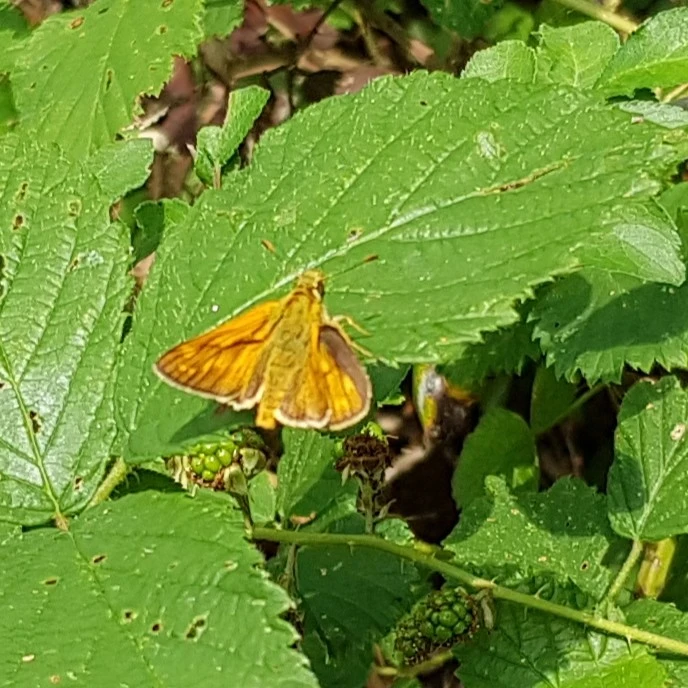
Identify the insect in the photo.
Ochlodes sylvanus (also Ochlodes venata)
